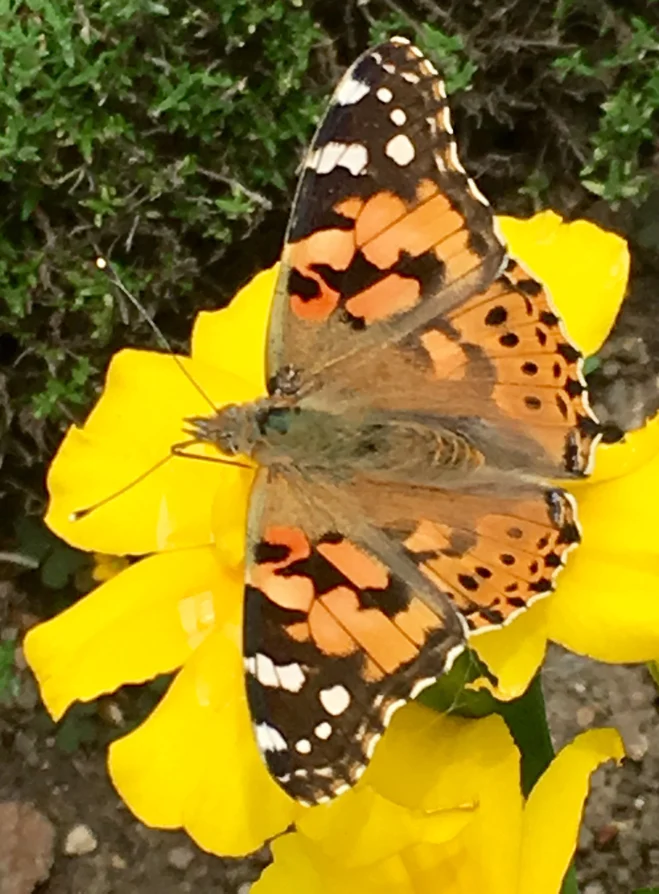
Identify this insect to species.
Vanessa cardui
